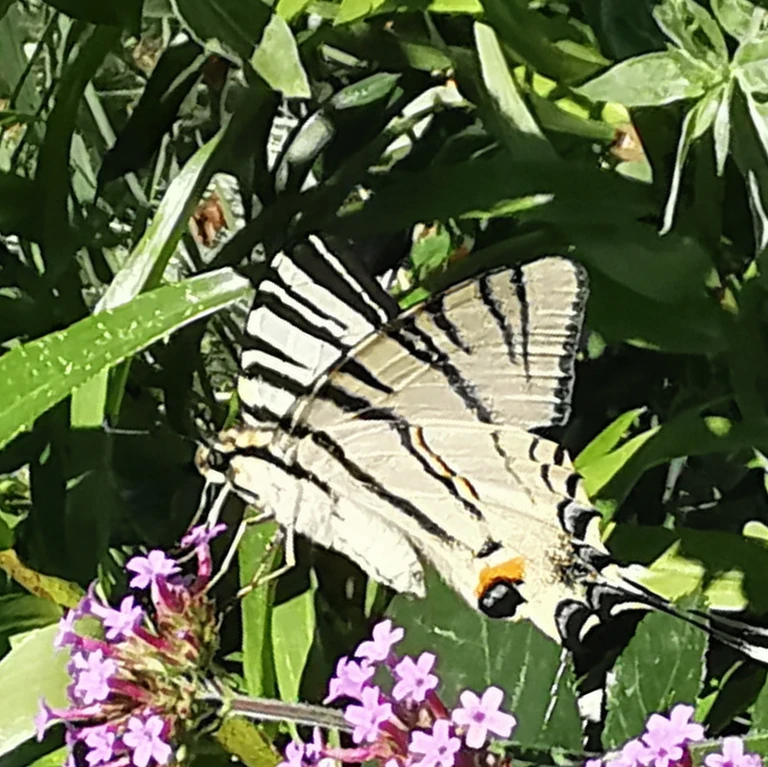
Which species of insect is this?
Iphiclides podalirius
